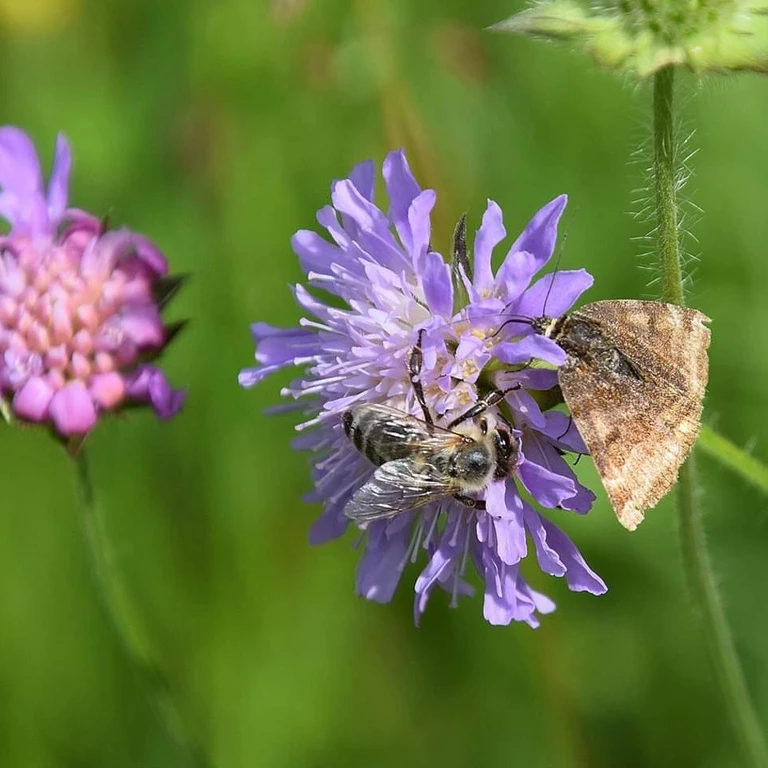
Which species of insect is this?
Euclidia glyphica
